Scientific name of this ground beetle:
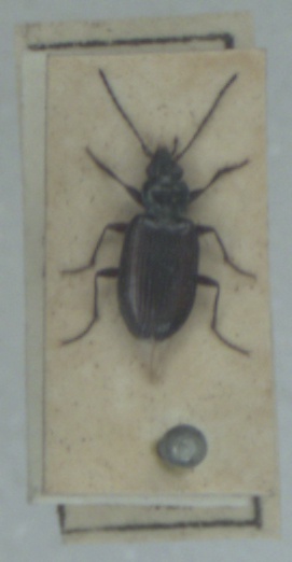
Bembidion prasinum
